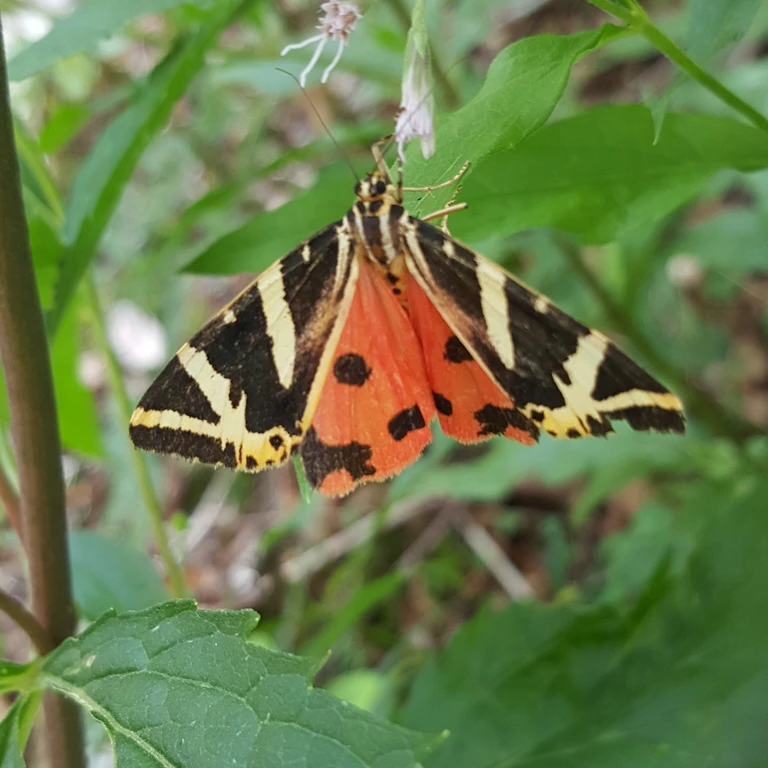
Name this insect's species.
Euplagia quadripunctaria
